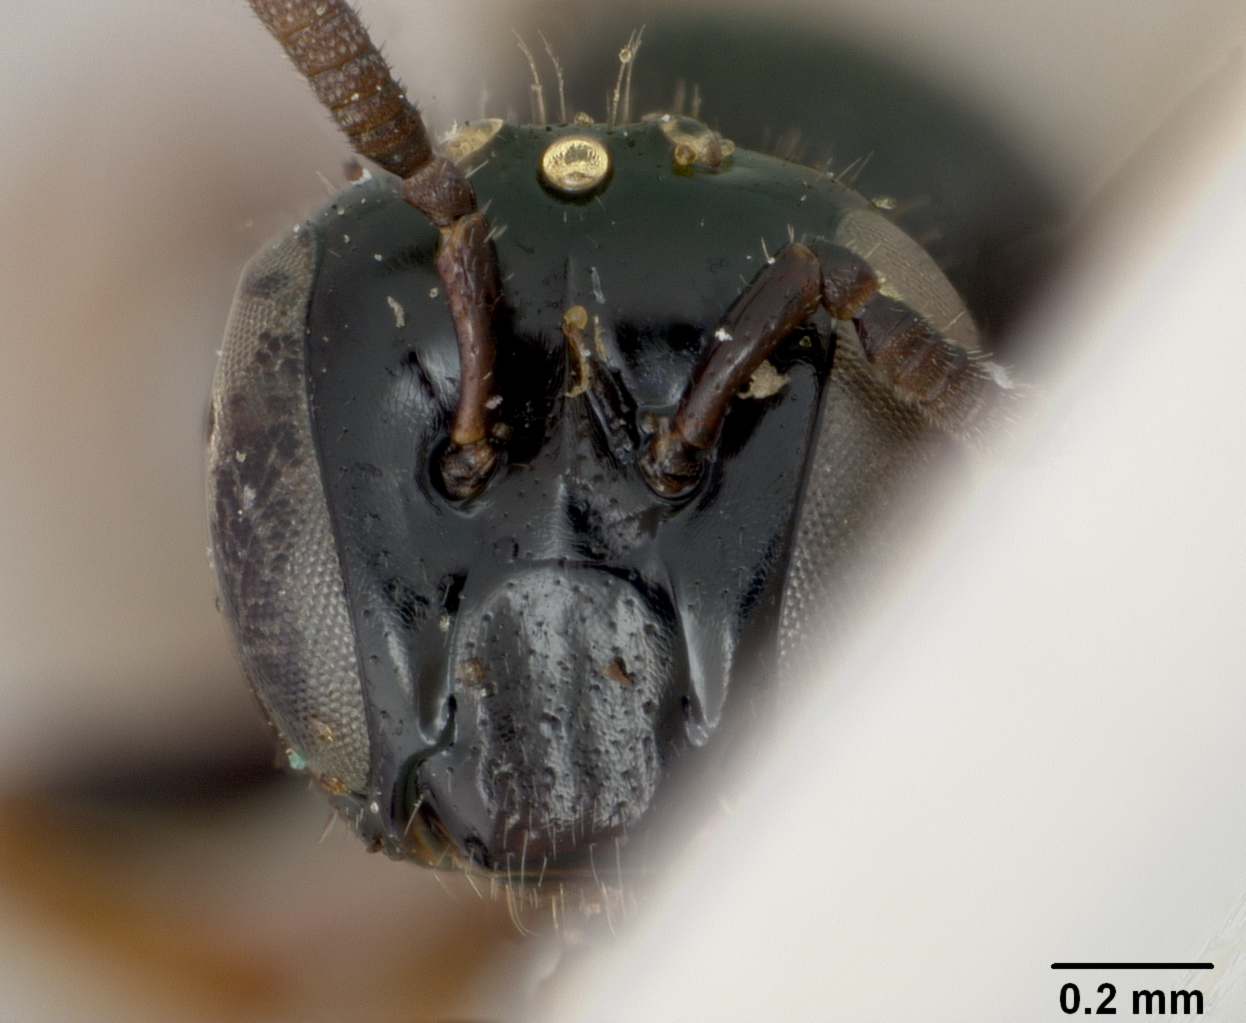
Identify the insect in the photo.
Exoneura concinnula
